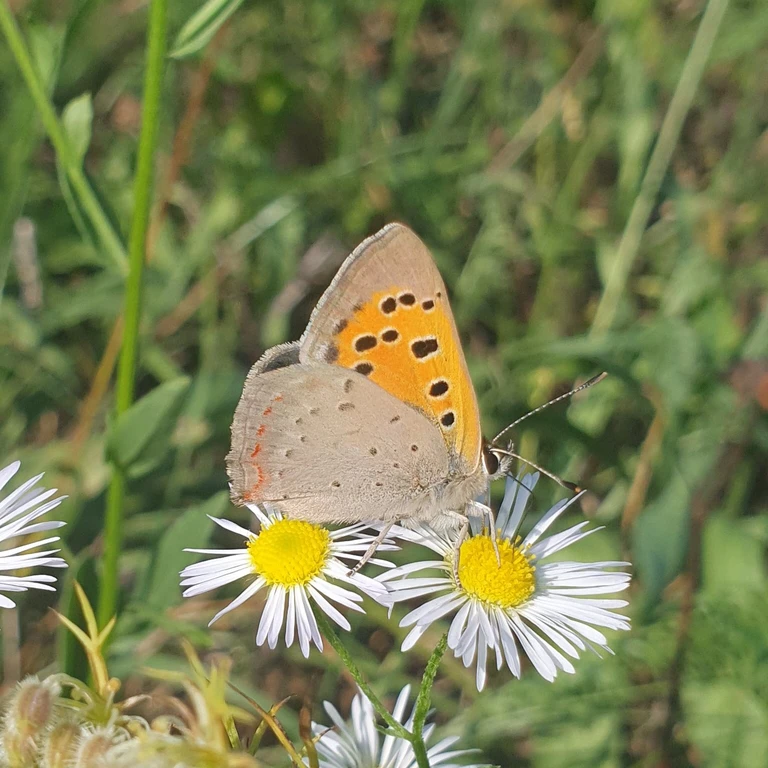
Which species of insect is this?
Lycaena phlaeas
